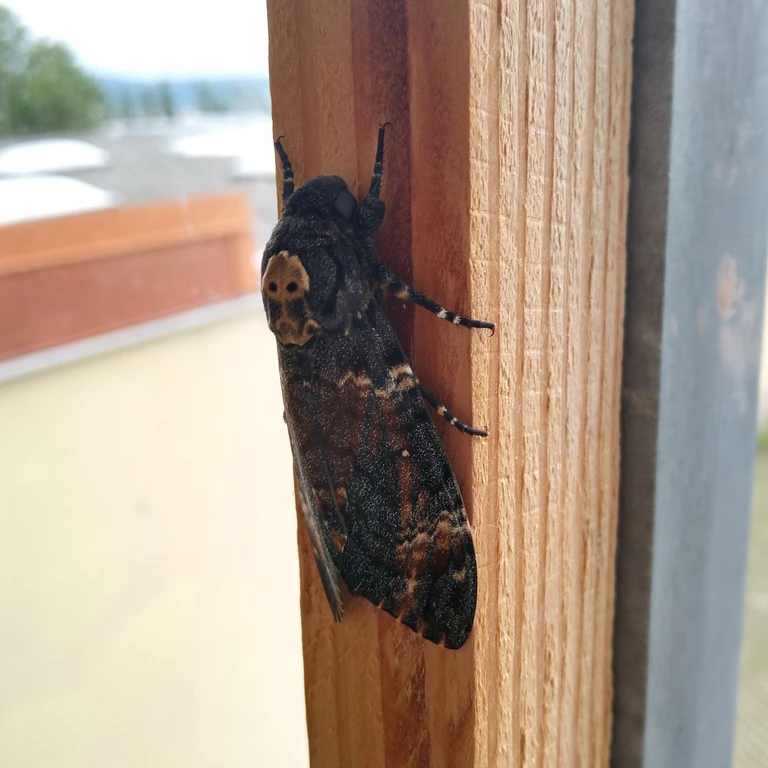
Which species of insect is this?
Acherontia atropos
